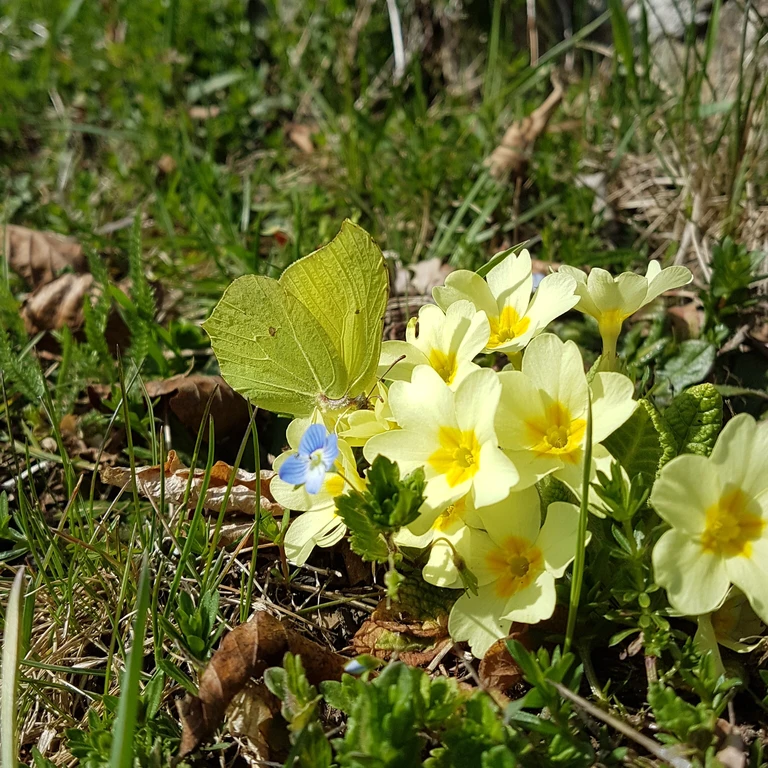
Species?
Gonepteryx rhamni
